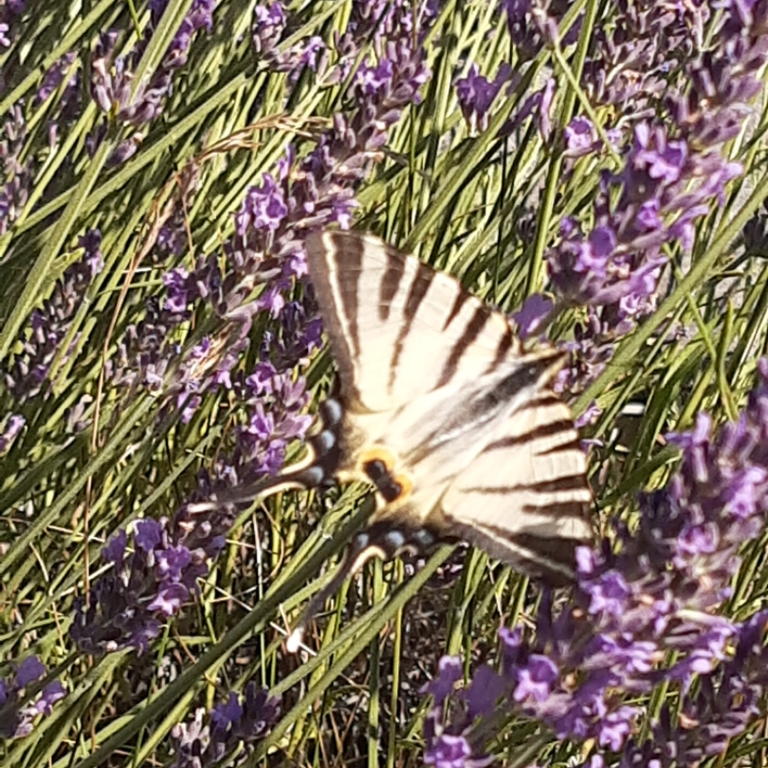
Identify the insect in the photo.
Iphiclides podalirius
